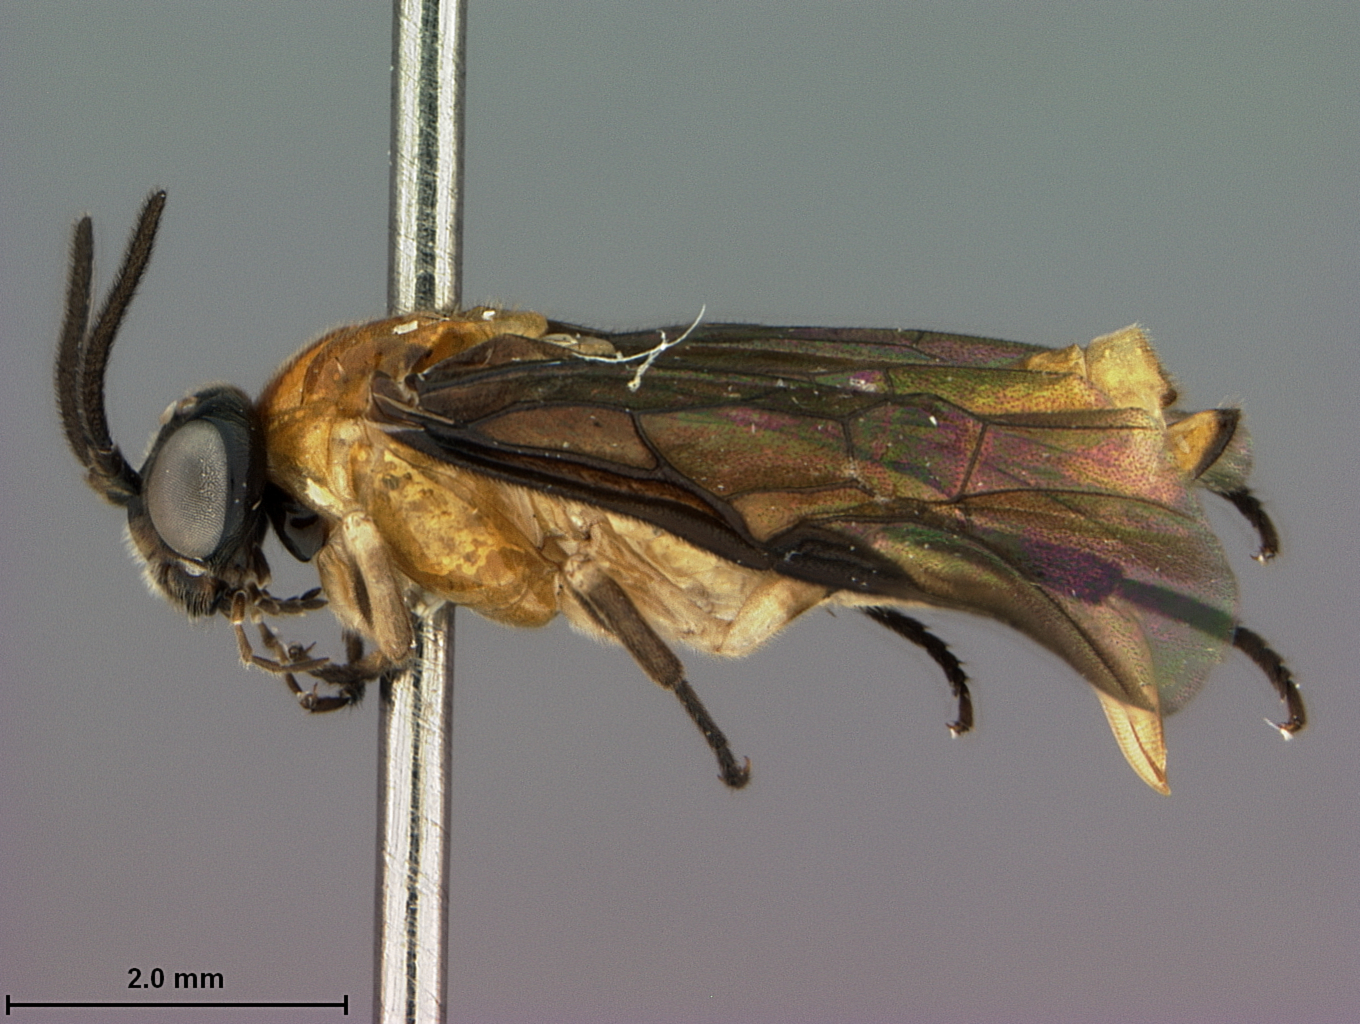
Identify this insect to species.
Sphacophilus madunus
